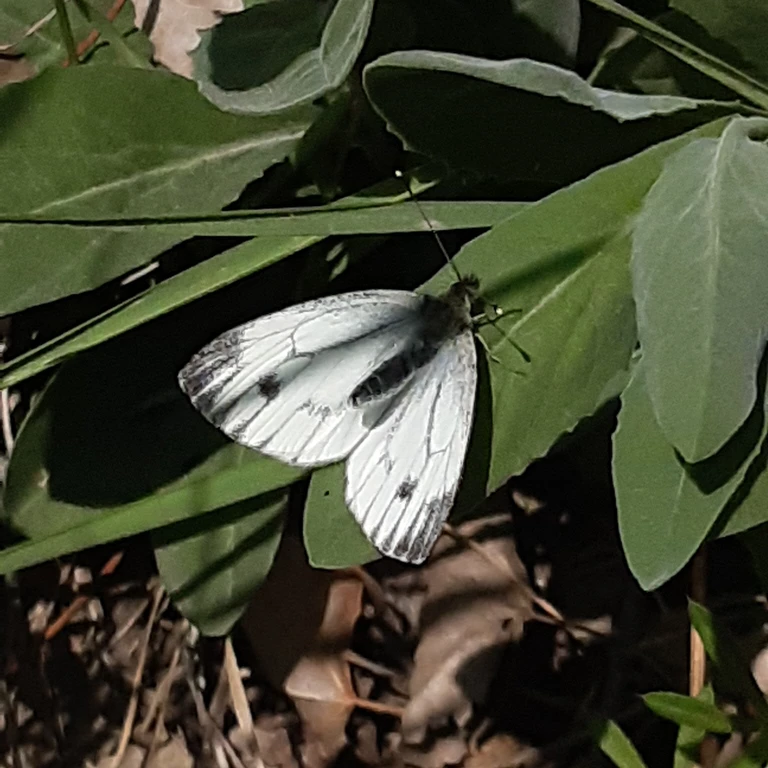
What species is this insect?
Pieris napi
